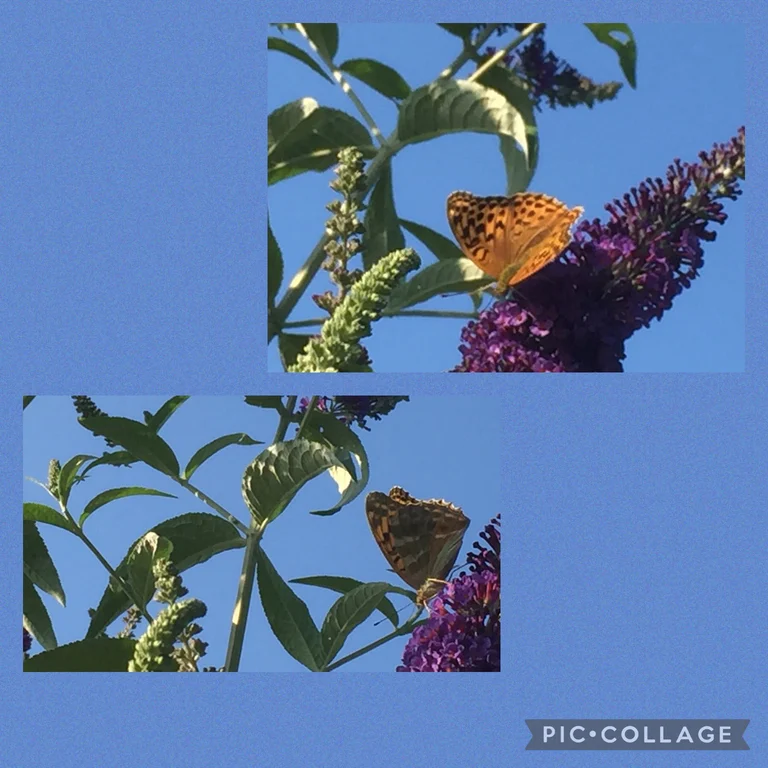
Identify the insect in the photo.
Argynnis paphia
